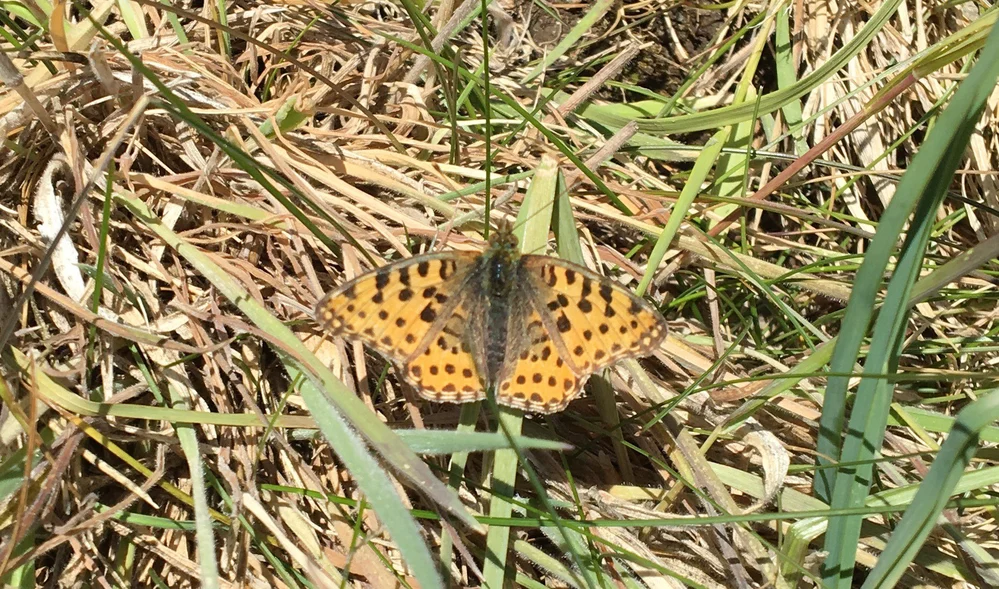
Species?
Issoria lathonia
